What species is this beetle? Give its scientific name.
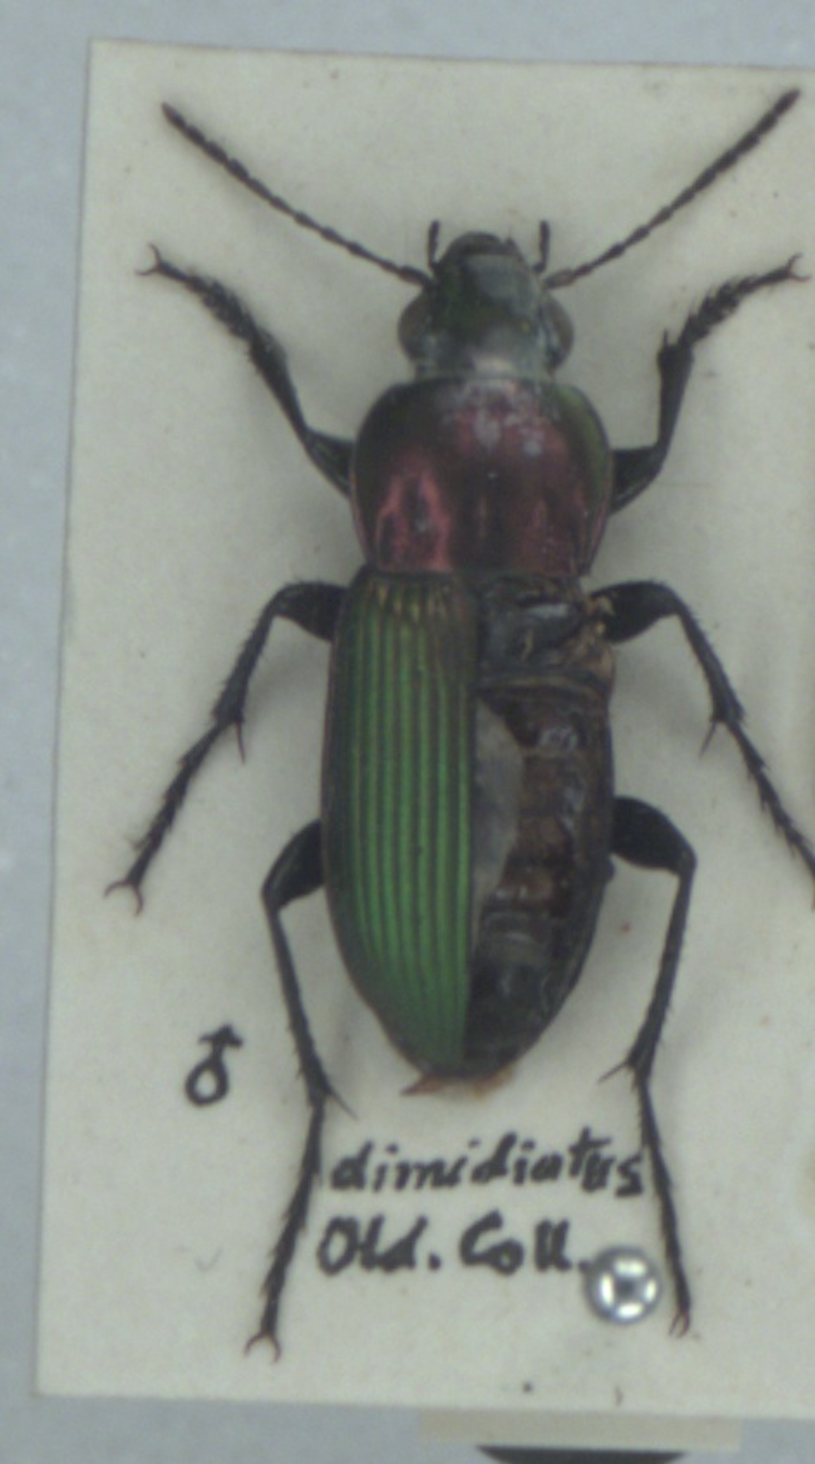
Poecilus kugelanni
